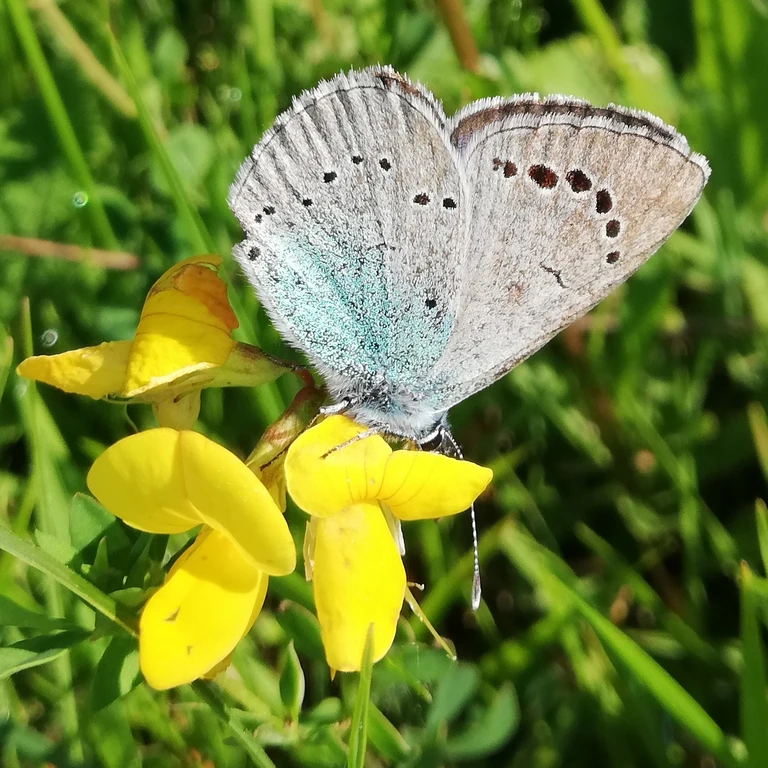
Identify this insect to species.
Glaucopsyche alexis
